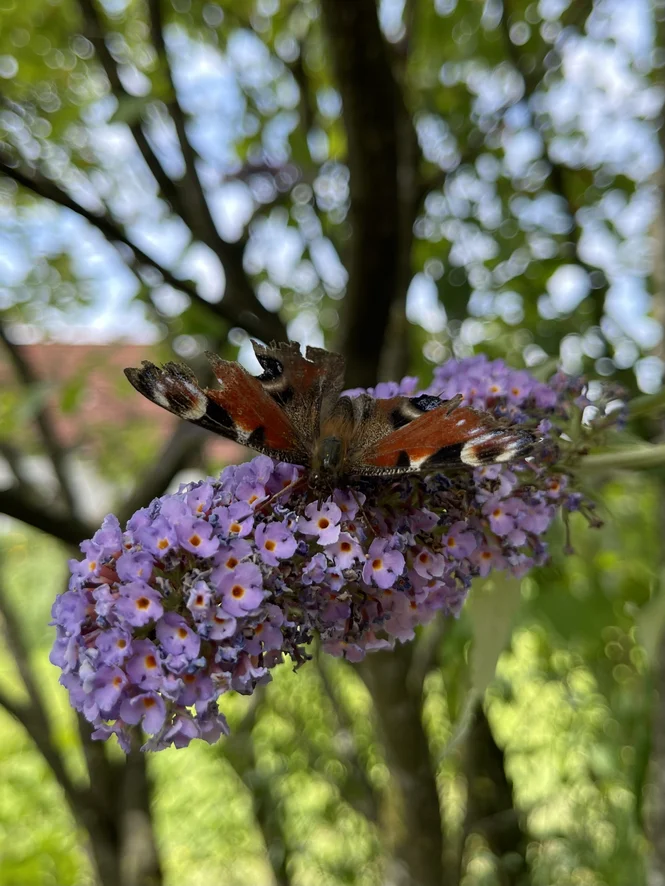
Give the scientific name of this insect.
Aglais io
